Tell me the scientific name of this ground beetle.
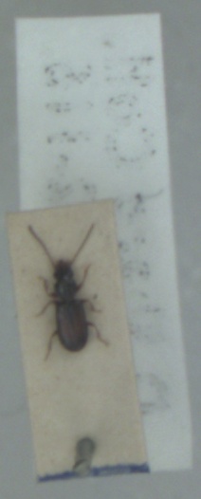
Perileptus areolatus
